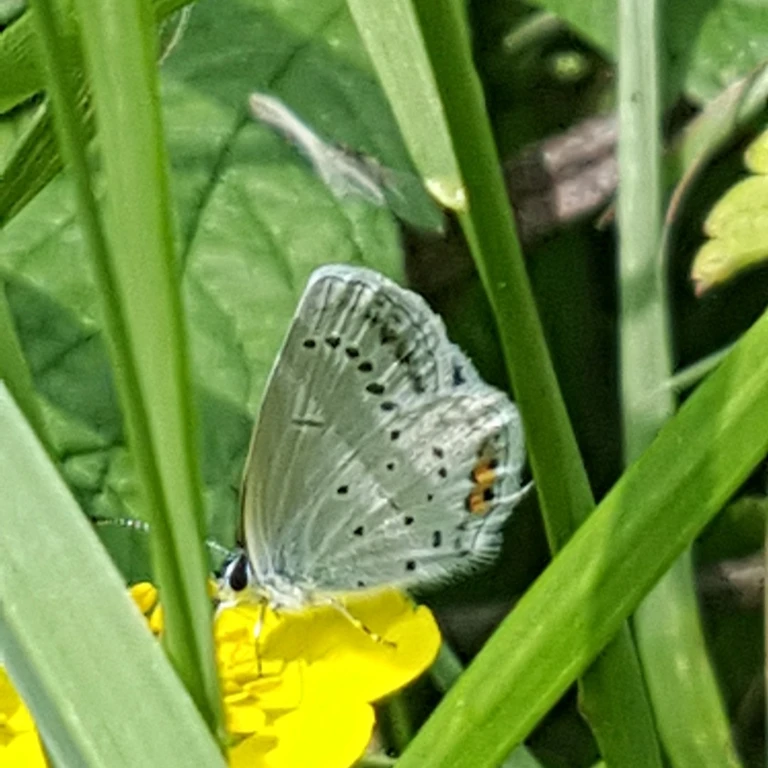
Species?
Cupido argiades (also Elkalyce argiades)
